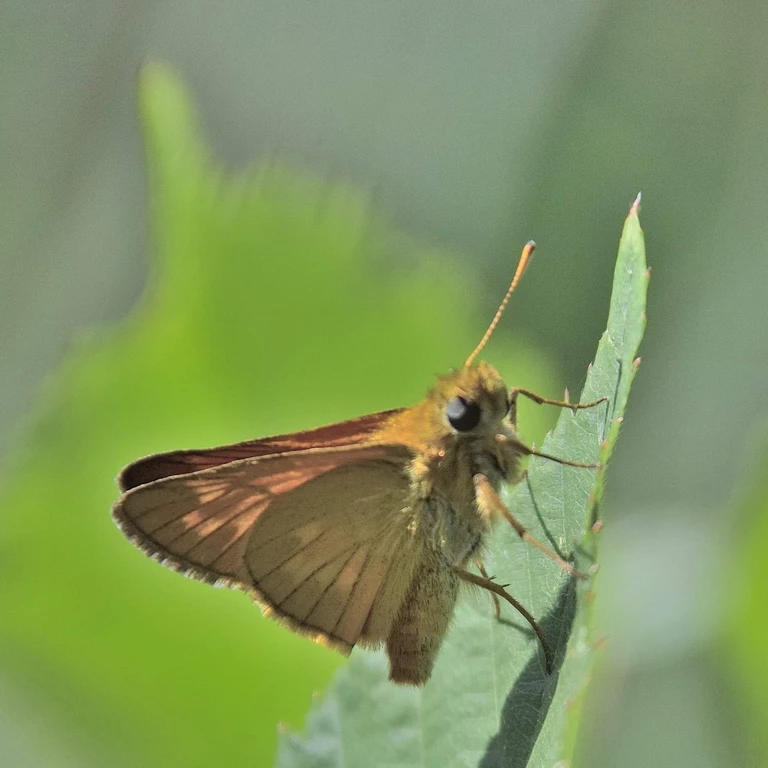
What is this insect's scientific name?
Ochlodes sylvanus (also Ochlodes venata)
